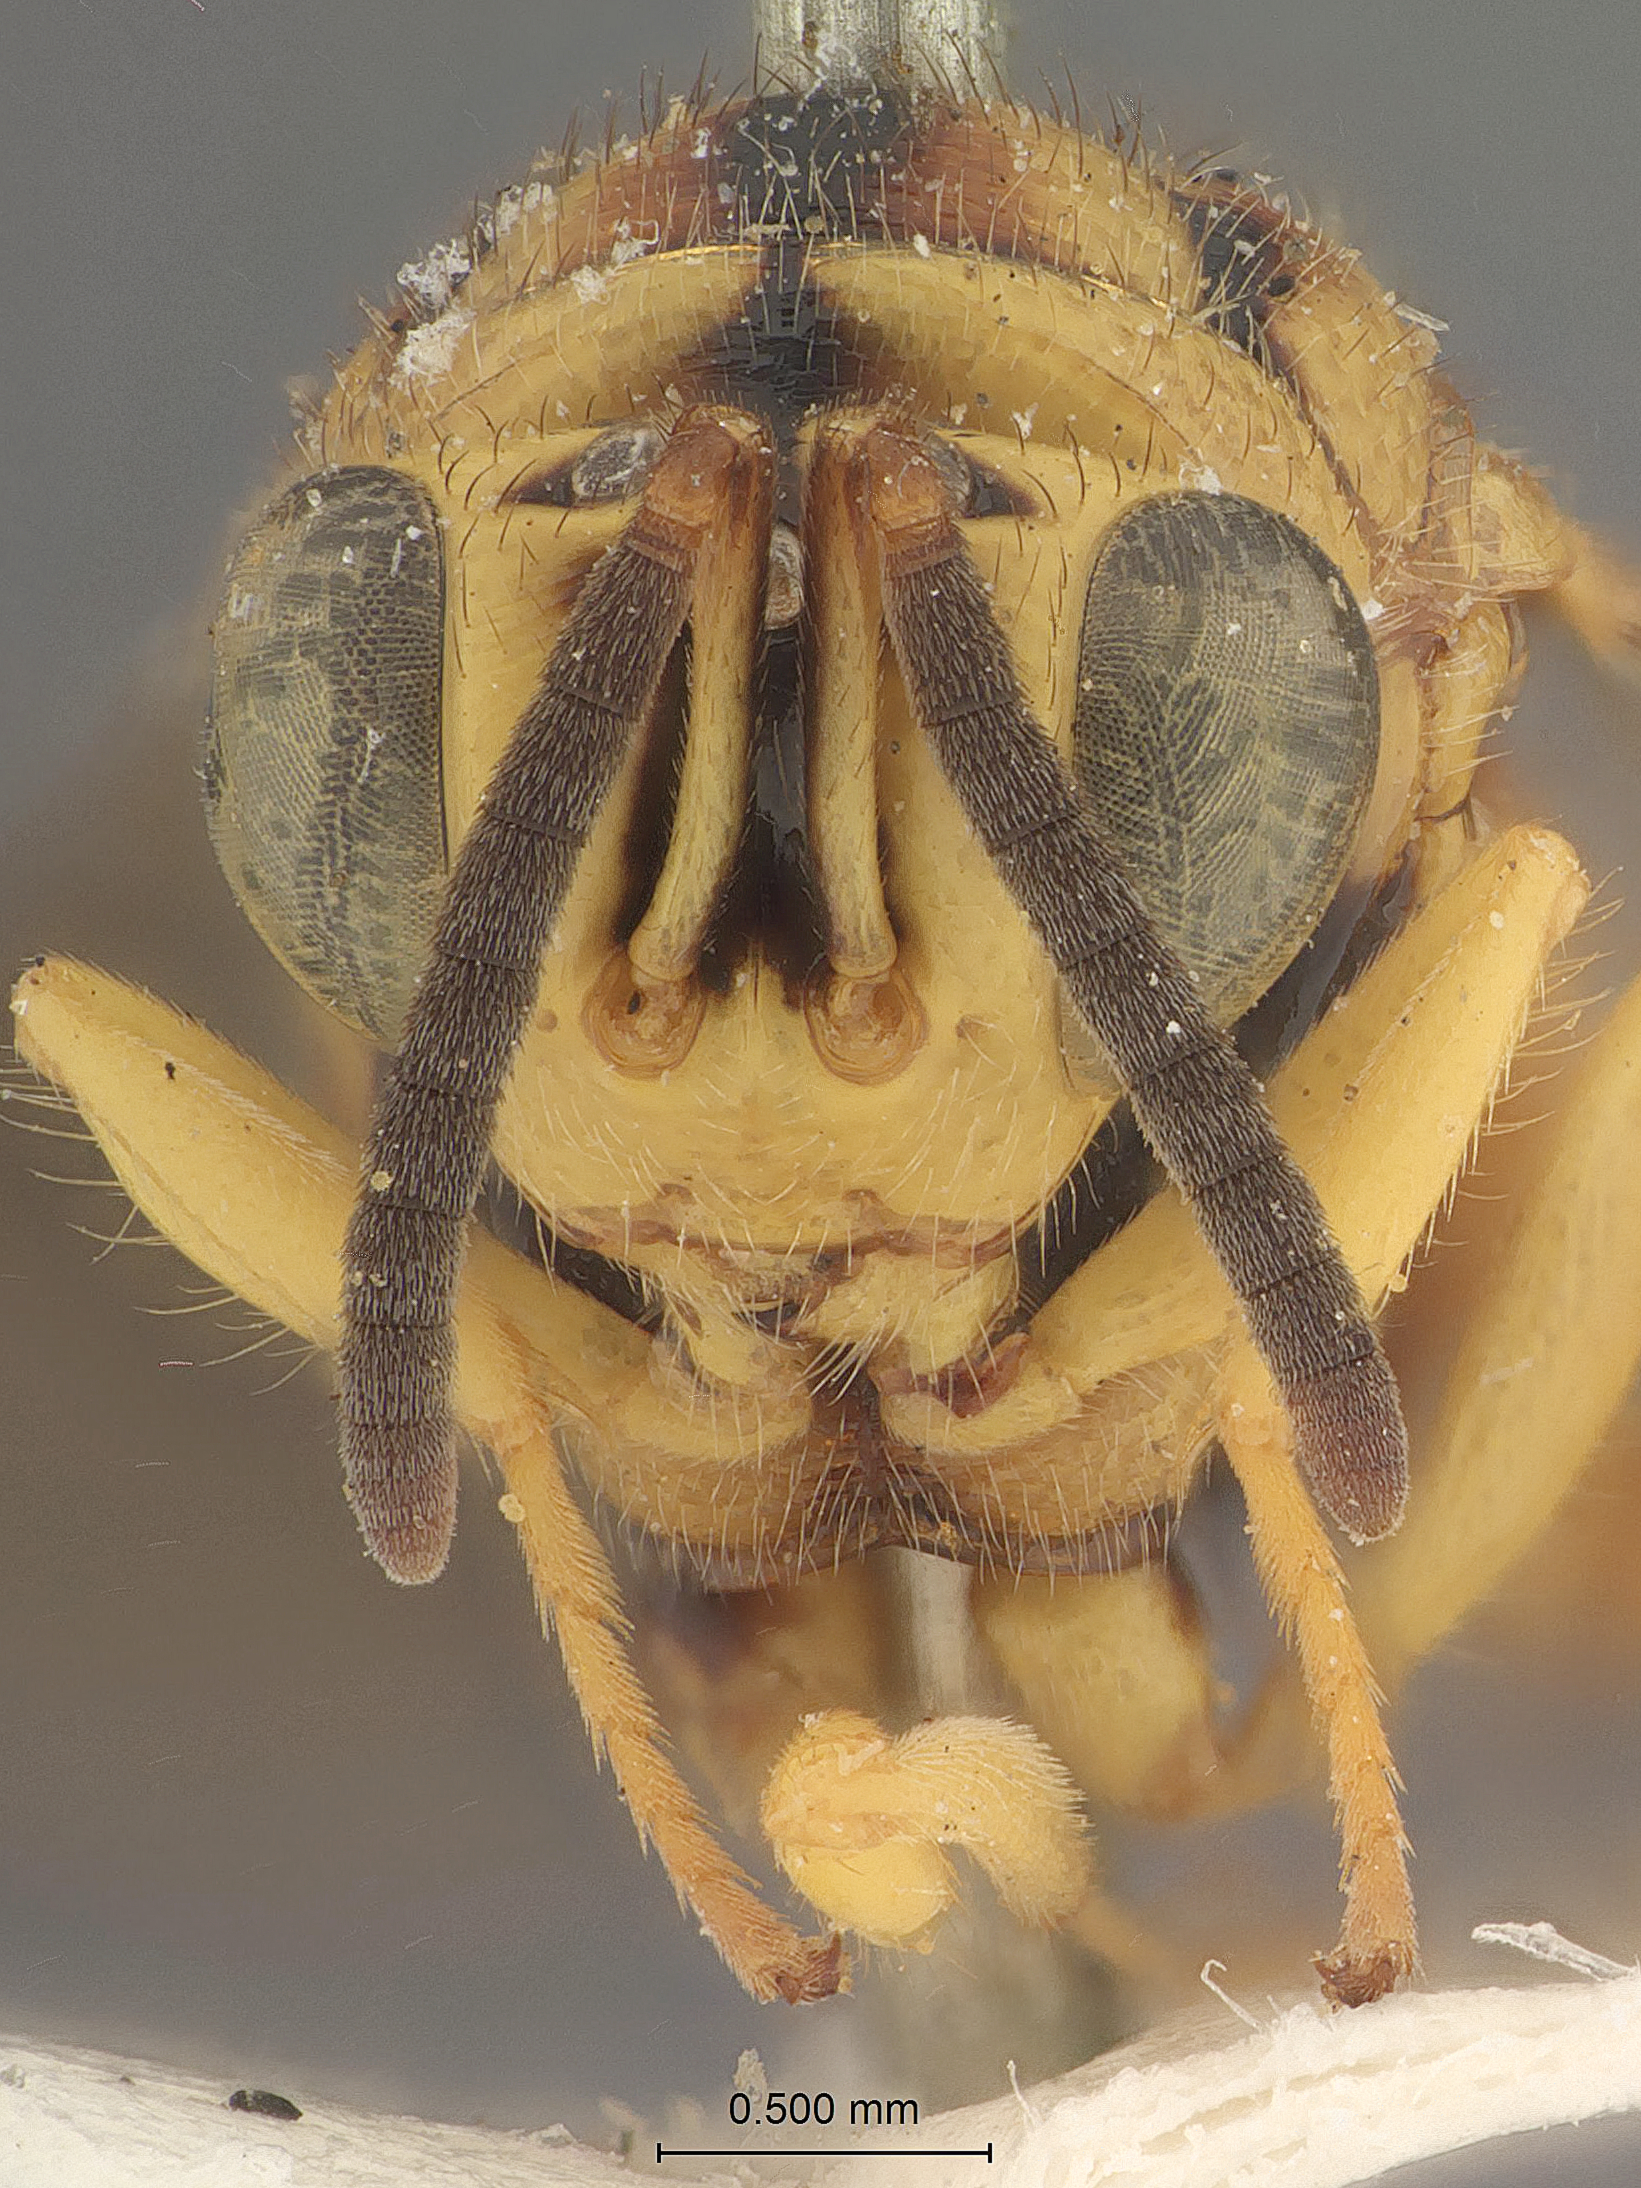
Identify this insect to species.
Spilochalcis mesillae
